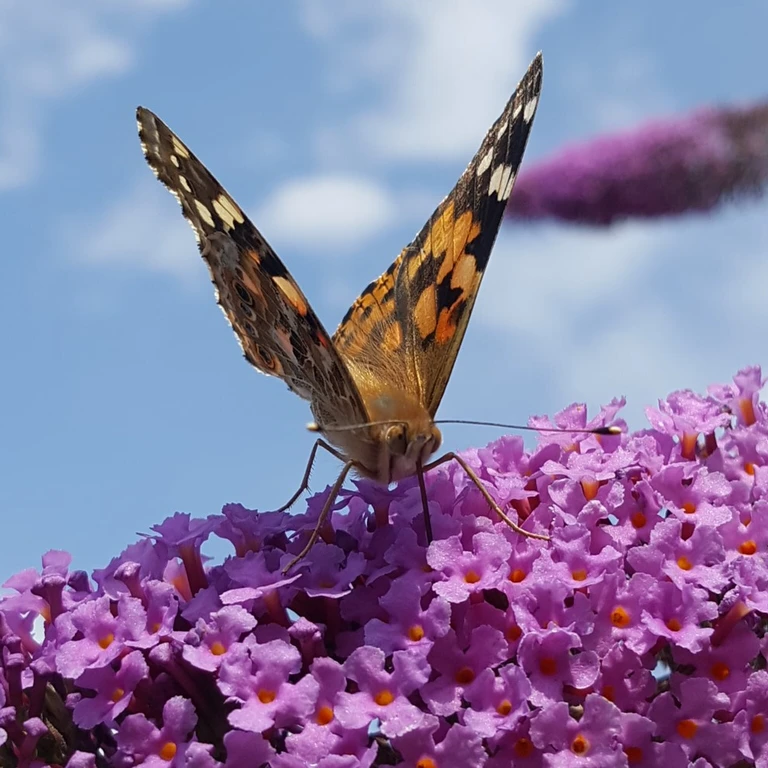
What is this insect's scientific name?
Vanessa cardui
